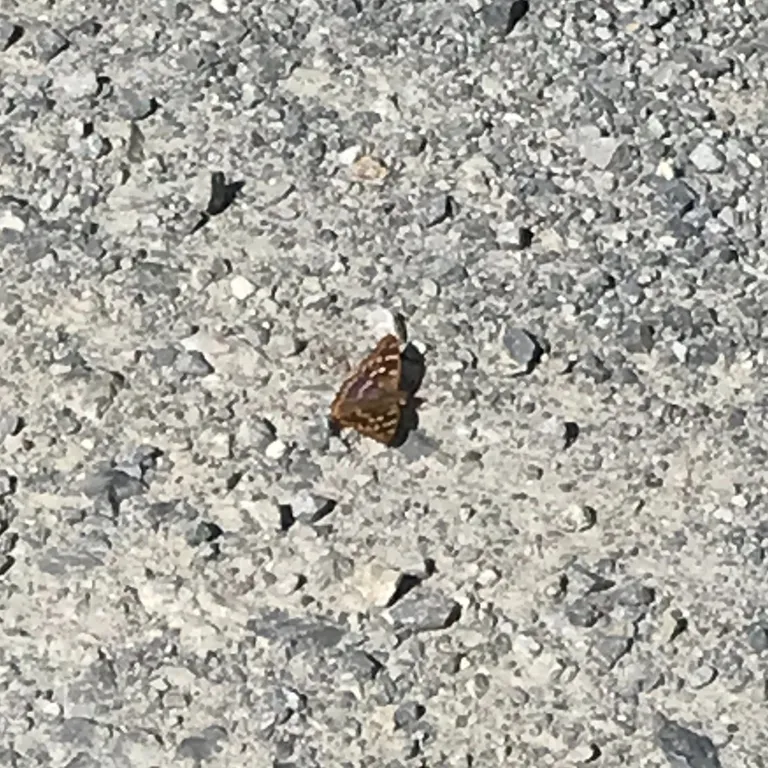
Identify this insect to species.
Apatura ilia
